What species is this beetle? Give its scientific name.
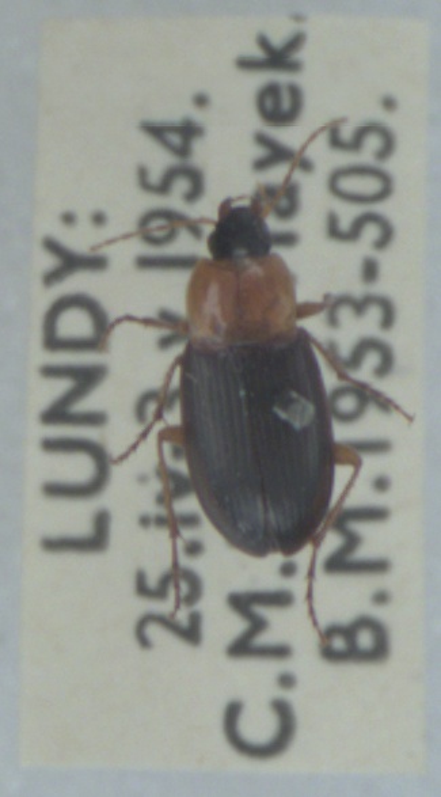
Calathus melanocephalus
